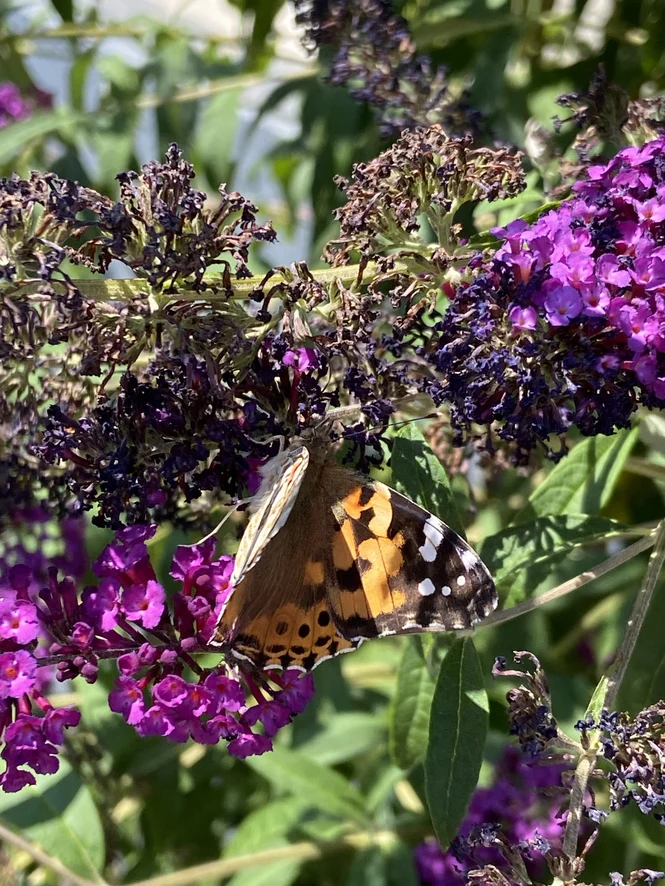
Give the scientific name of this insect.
Vanessa cardui
